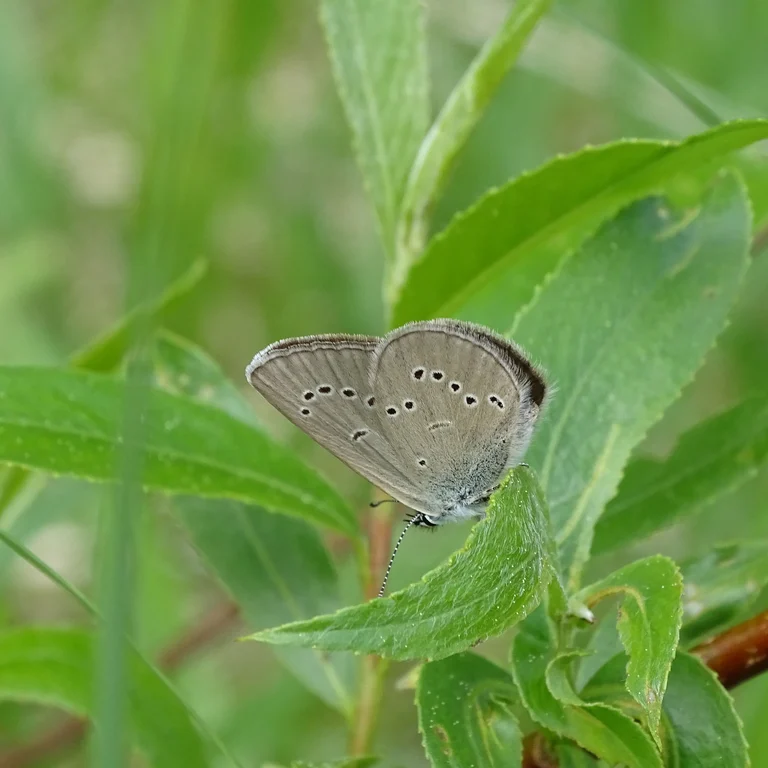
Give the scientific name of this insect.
Cupido minimus
